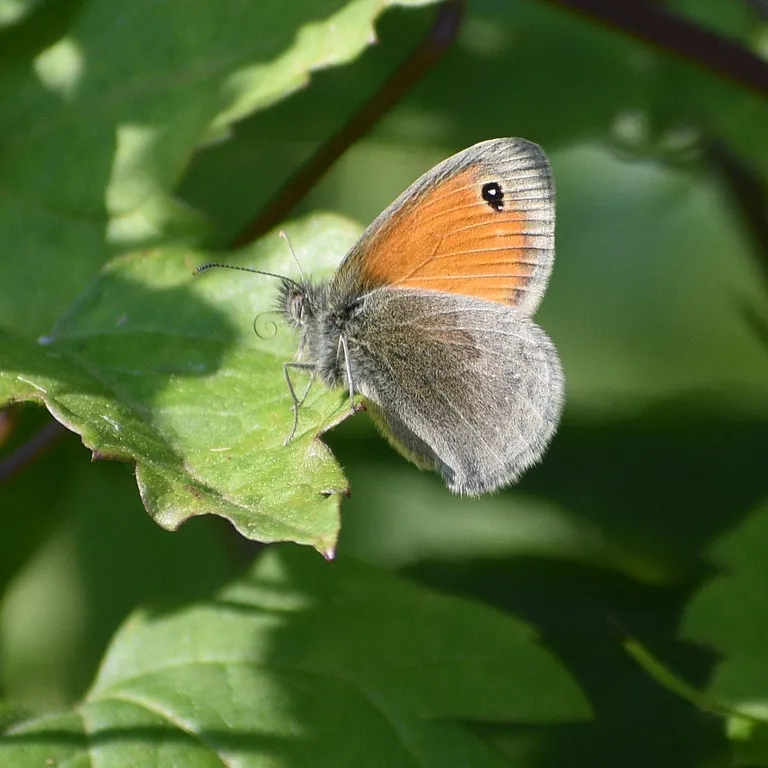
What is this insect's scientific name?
Coenonympha pamphilus
